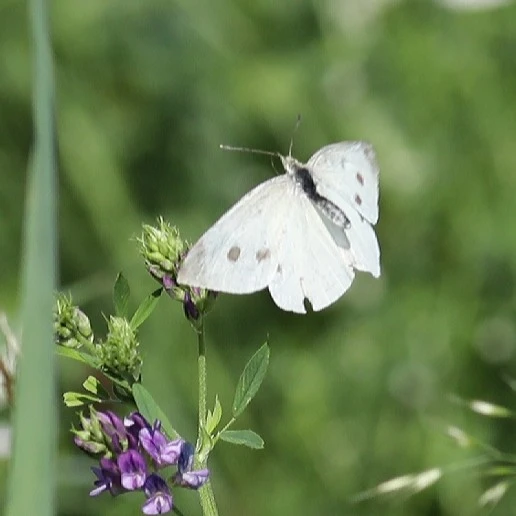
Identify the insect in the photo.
Pieris rapae
